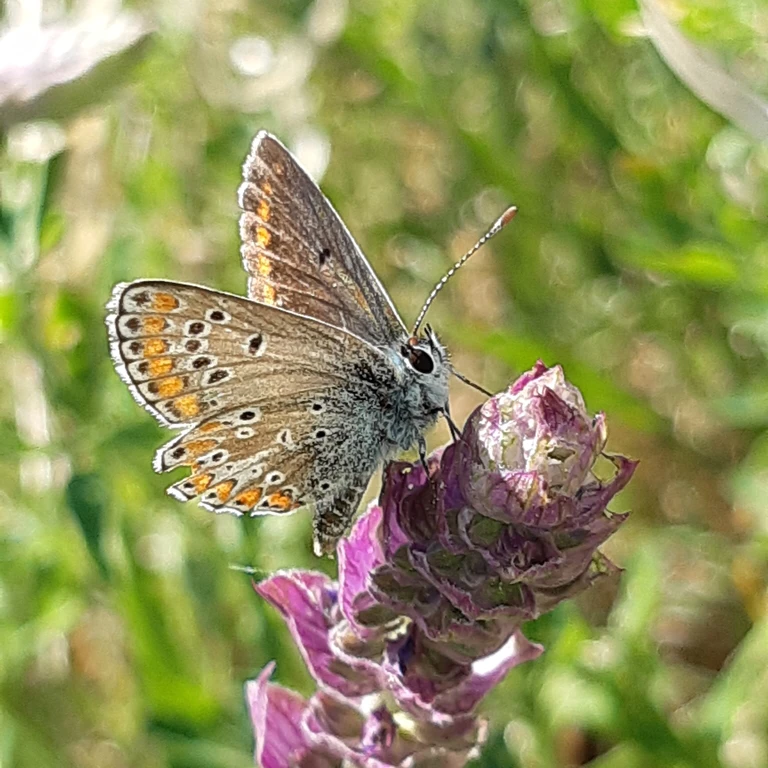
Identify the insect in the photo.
Aricia agestis/artaxerxes
